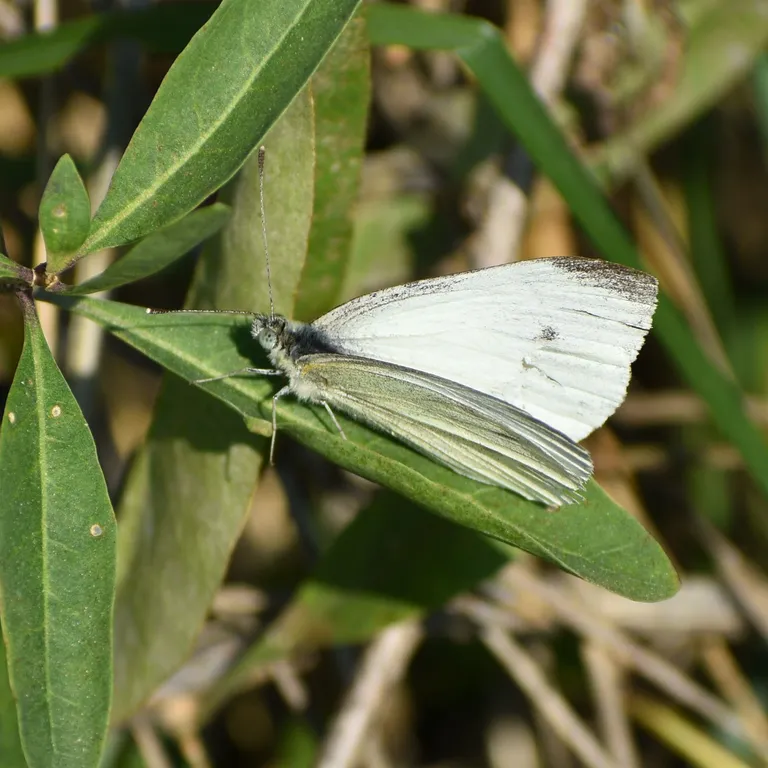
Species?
Pieris rapae
